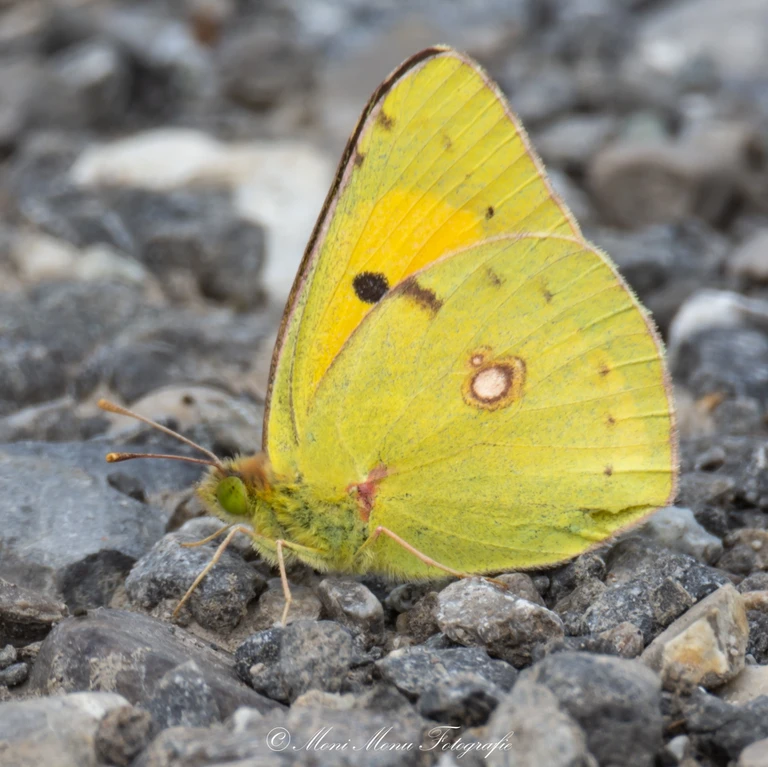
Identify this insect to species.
Colias croceus
